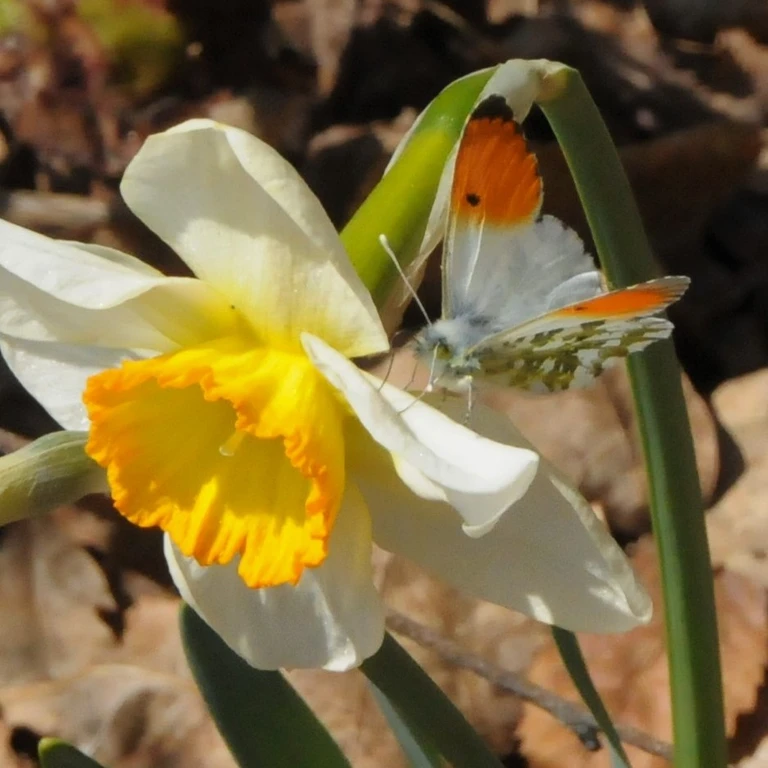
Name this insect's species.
Anthocharis cardamines
